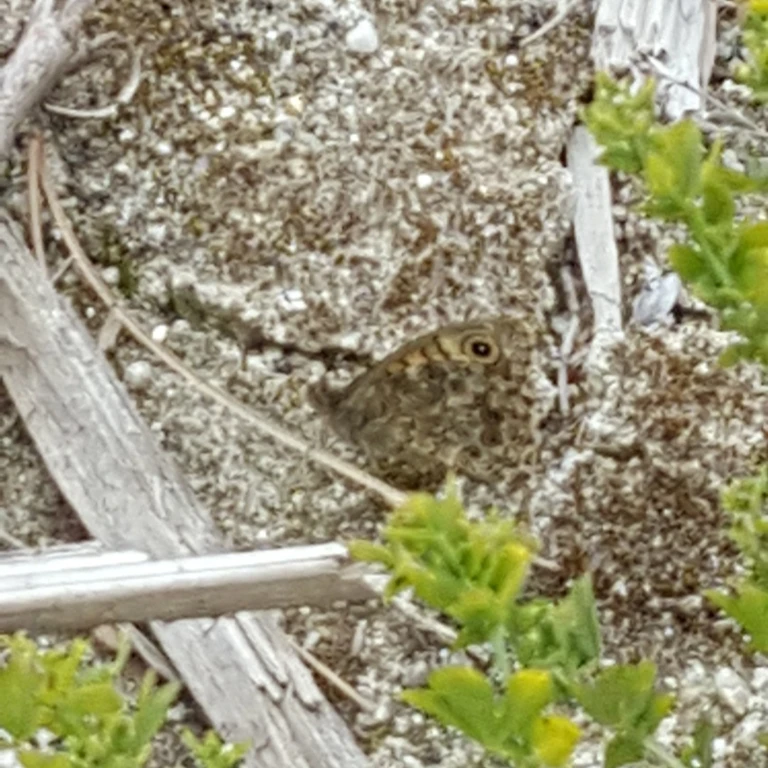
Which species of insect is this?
Lasiommata megera (also Pararge megera)
